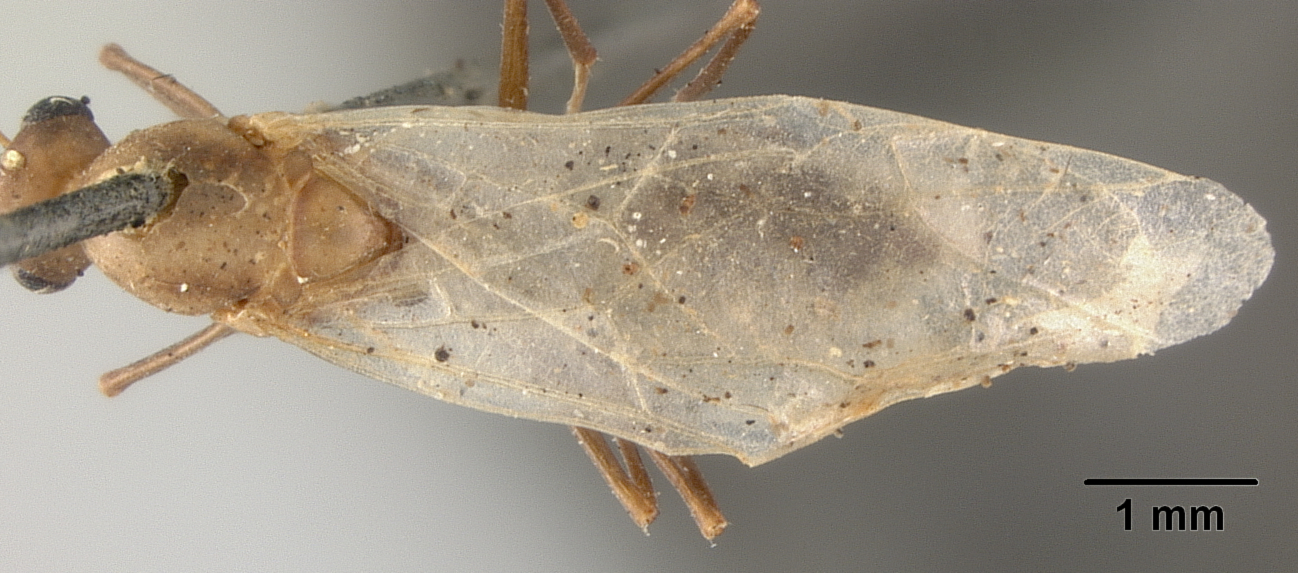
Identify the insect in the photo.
Camponotus macilentus
